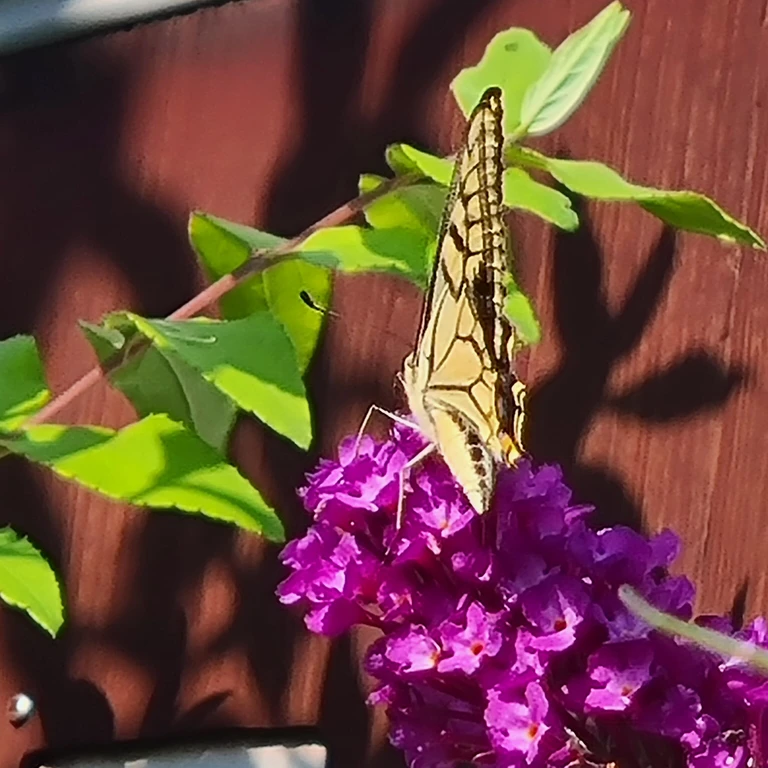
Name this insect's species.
Papilio machaon
